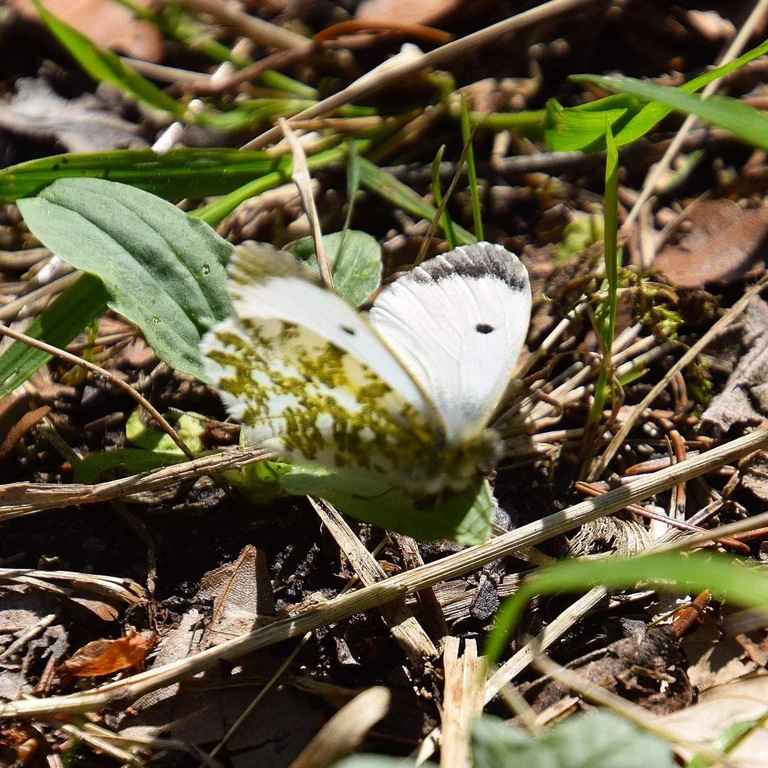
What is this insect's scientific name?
Anthocharis cardamines
